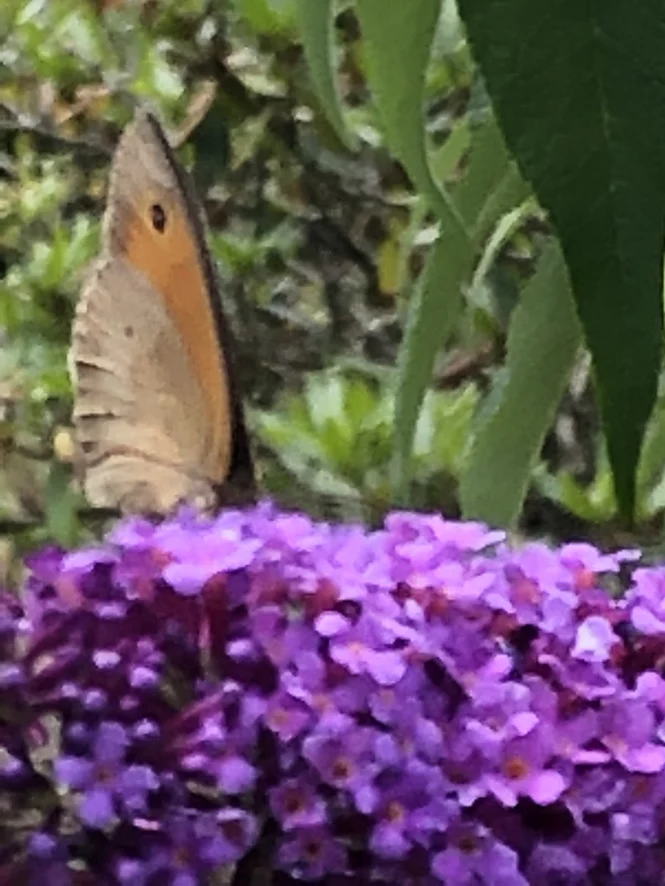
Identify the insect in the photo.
Maniola jurtina
